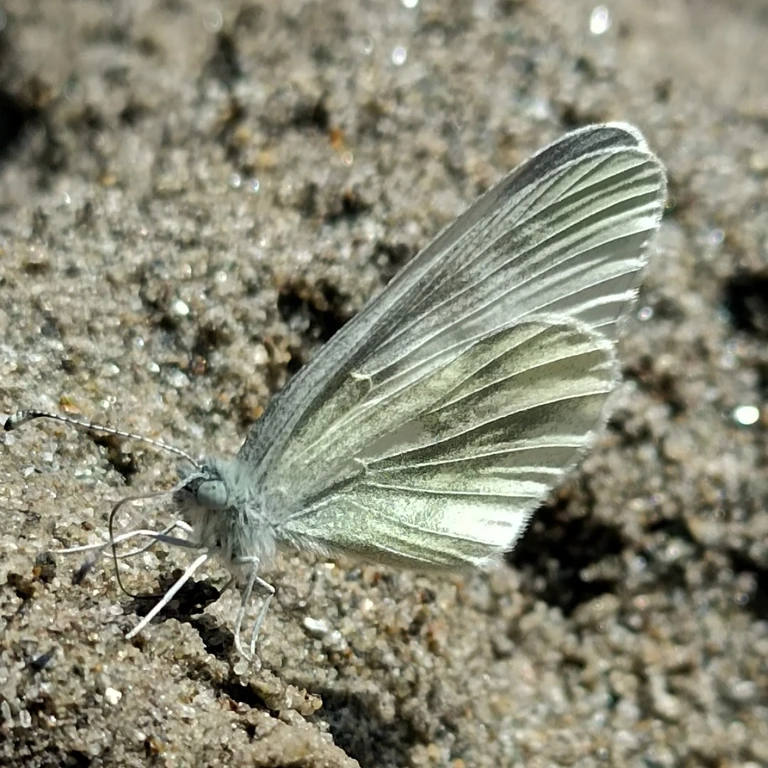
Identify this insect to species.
Leptidea sinapis/juvernica
